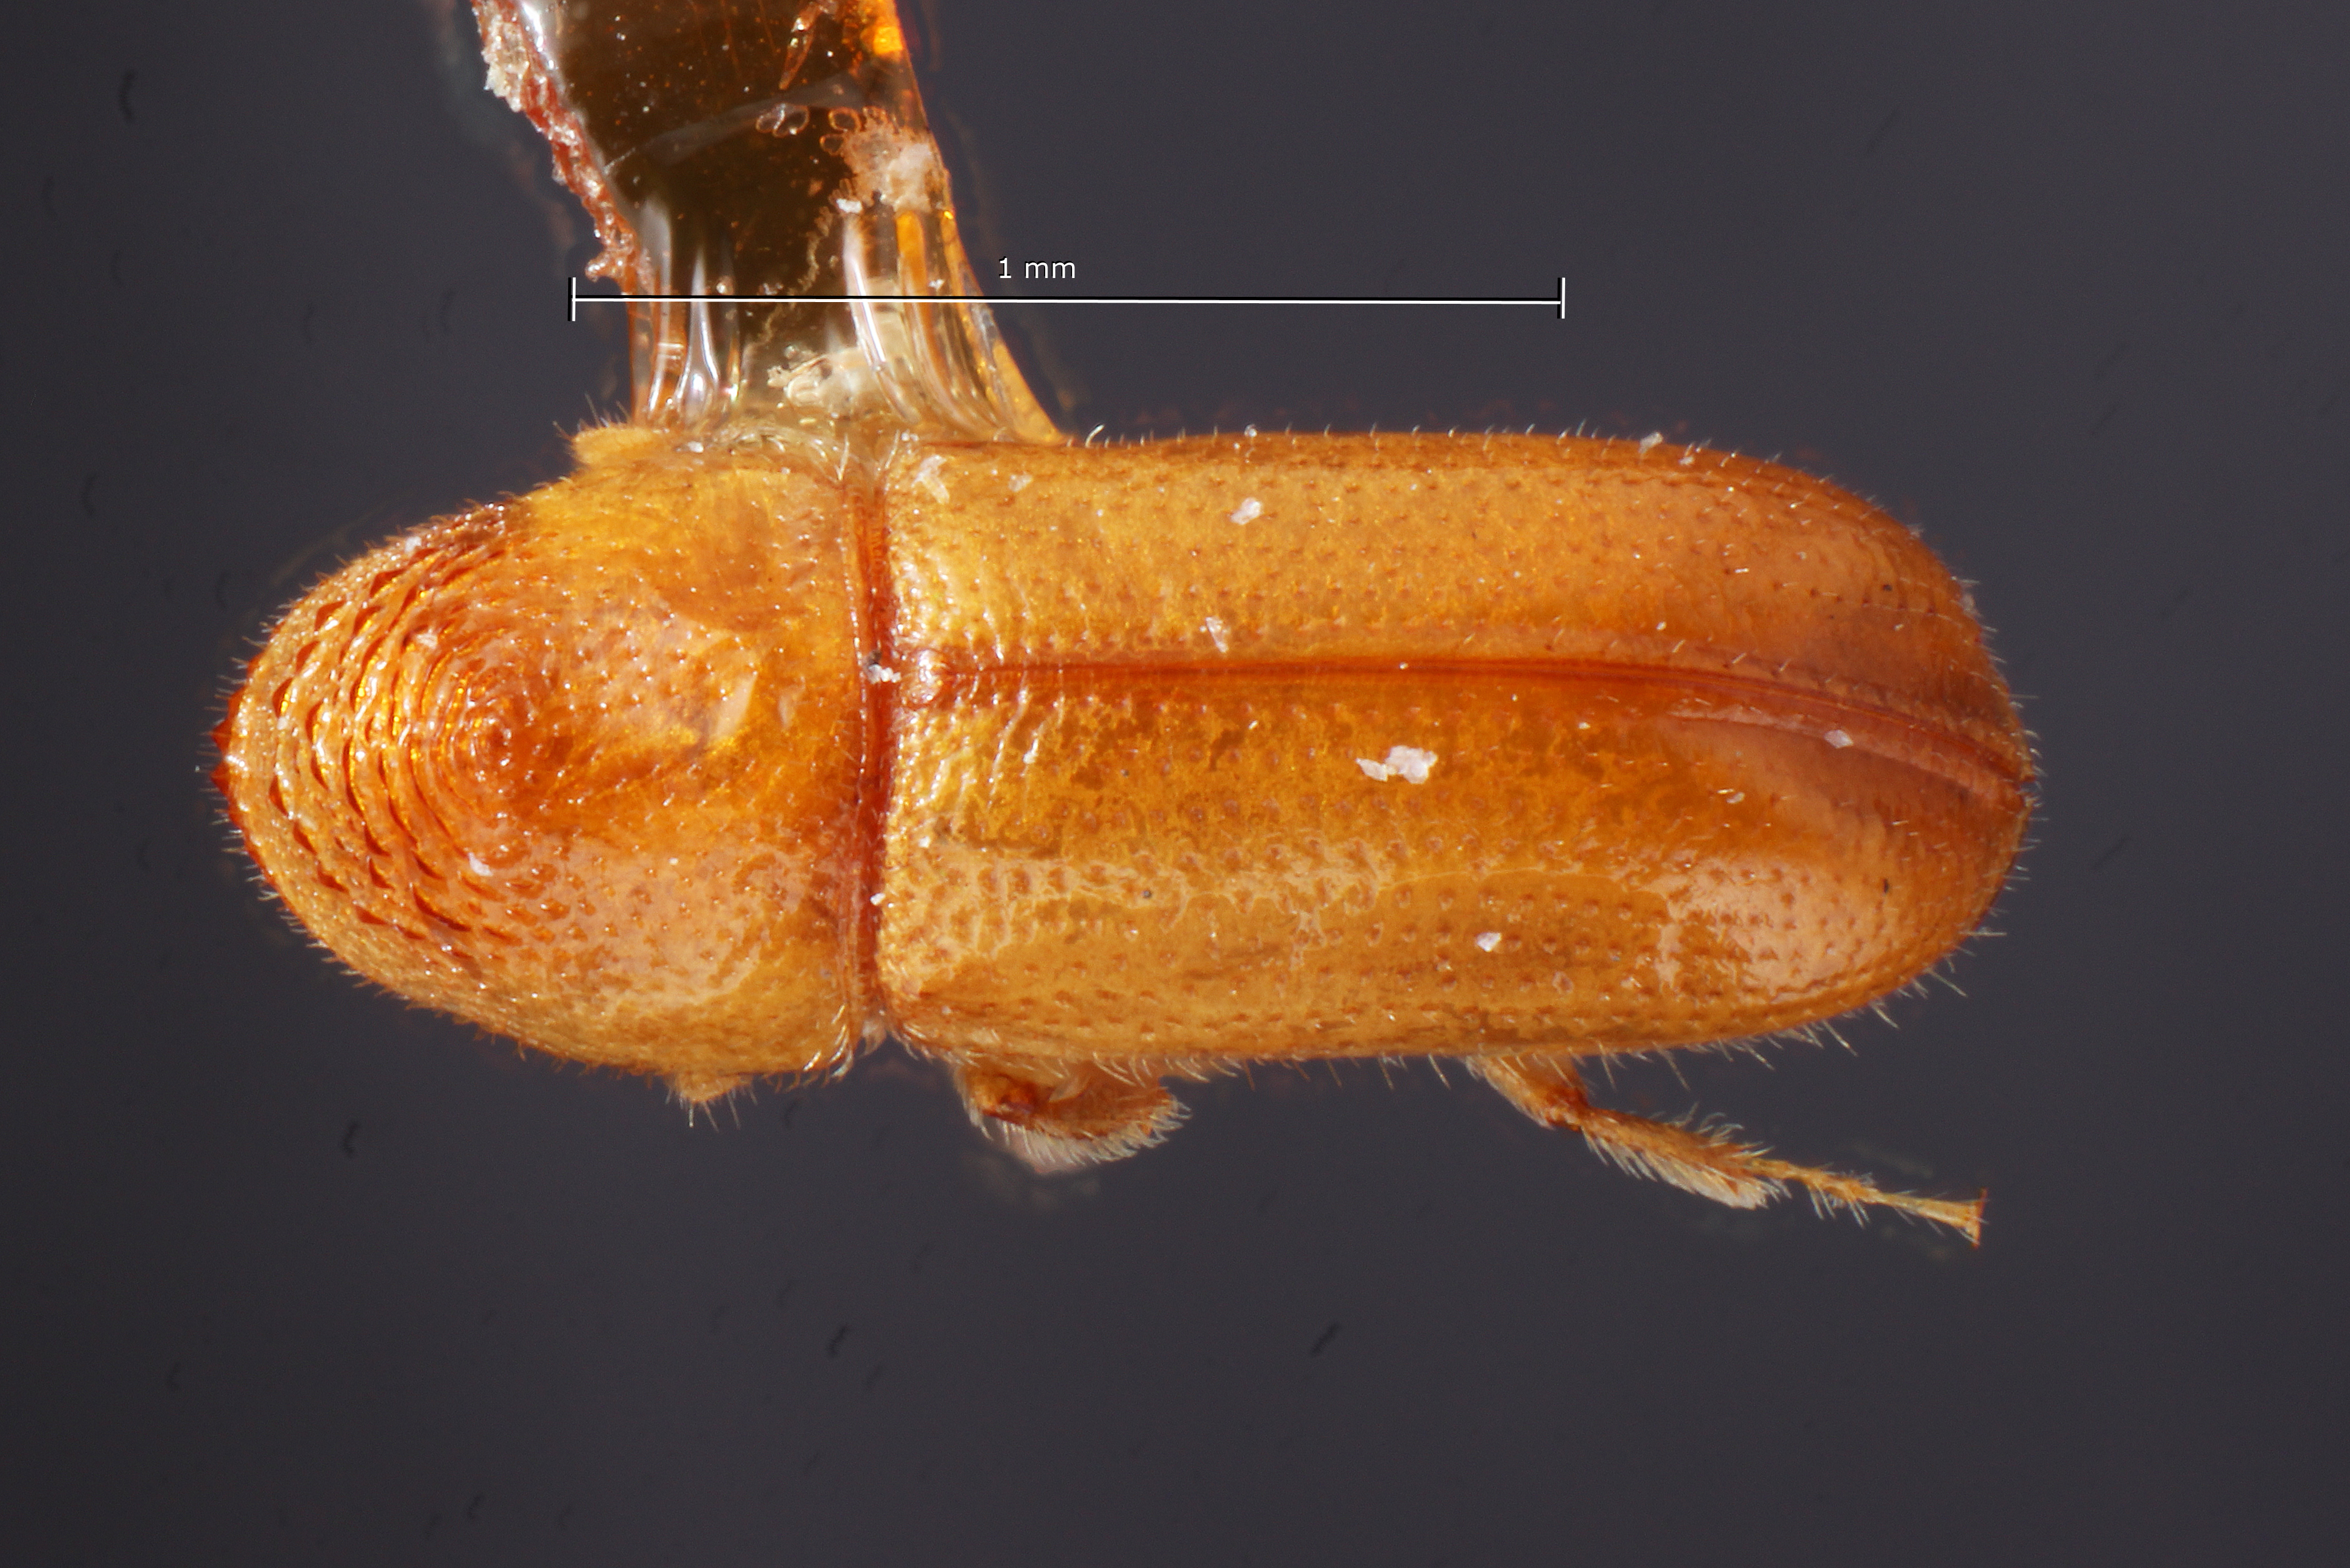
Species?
Pityophthorus novellus
